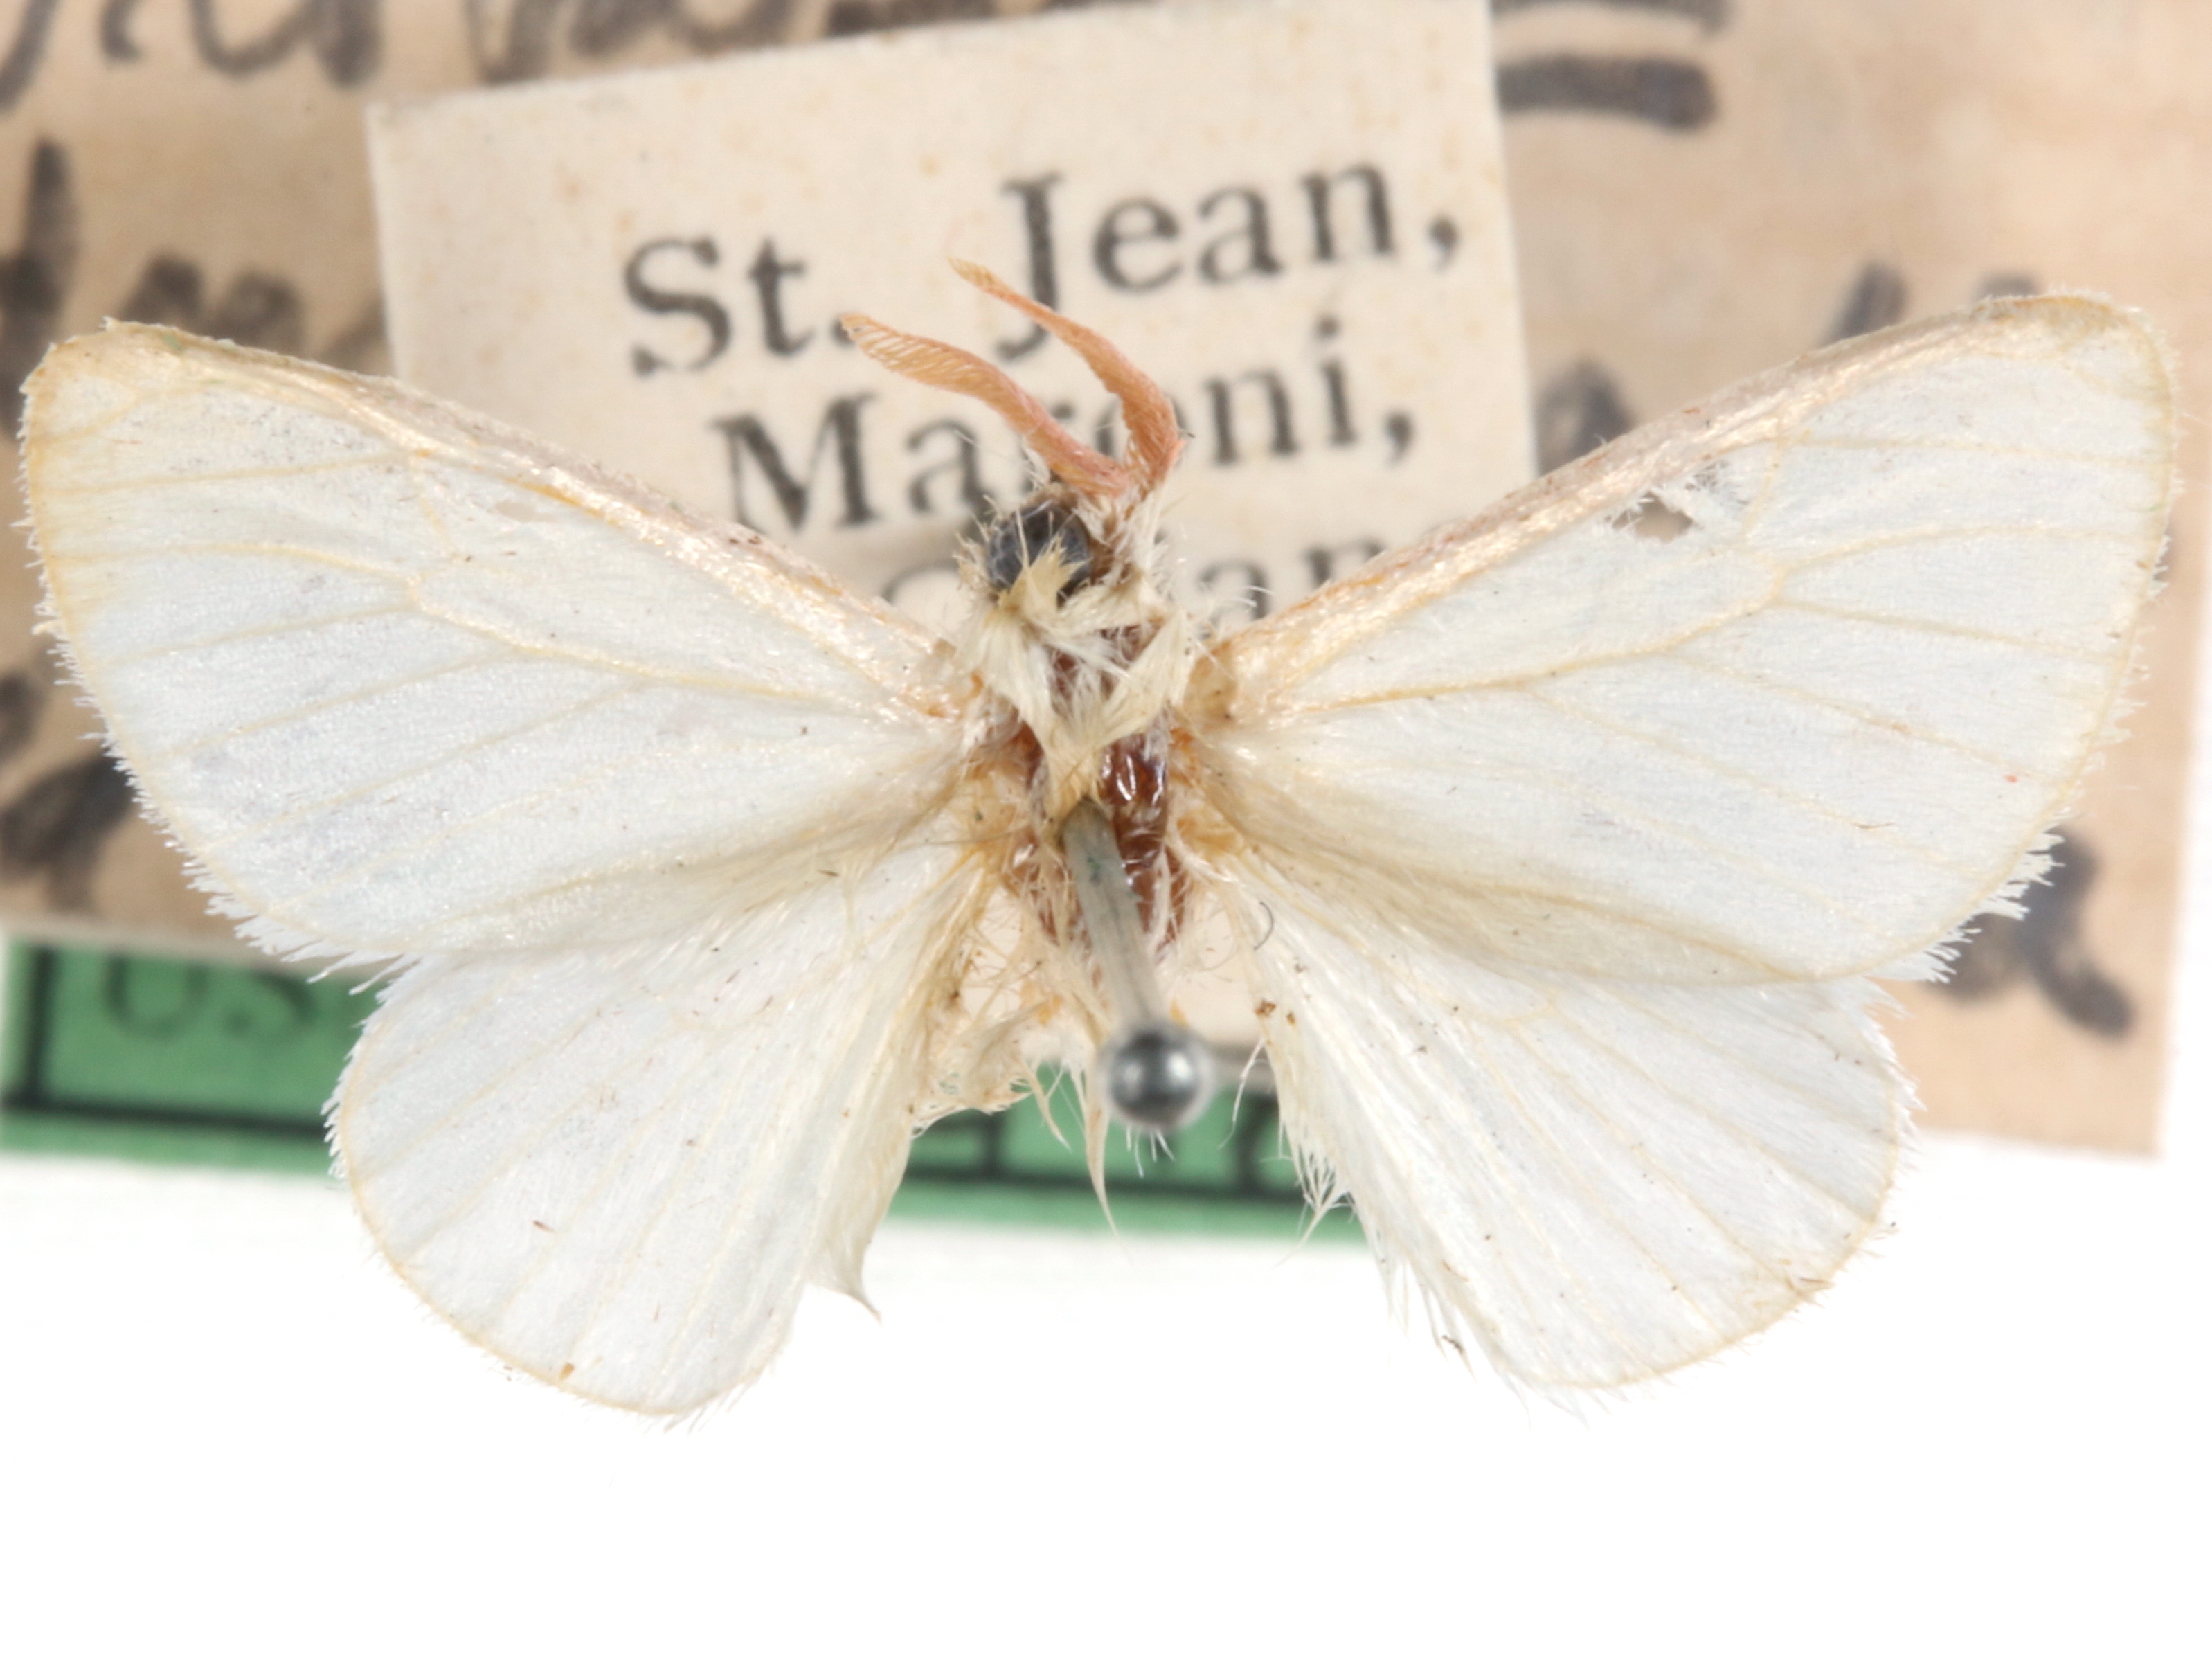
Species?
Hysterocladia ignicornis
